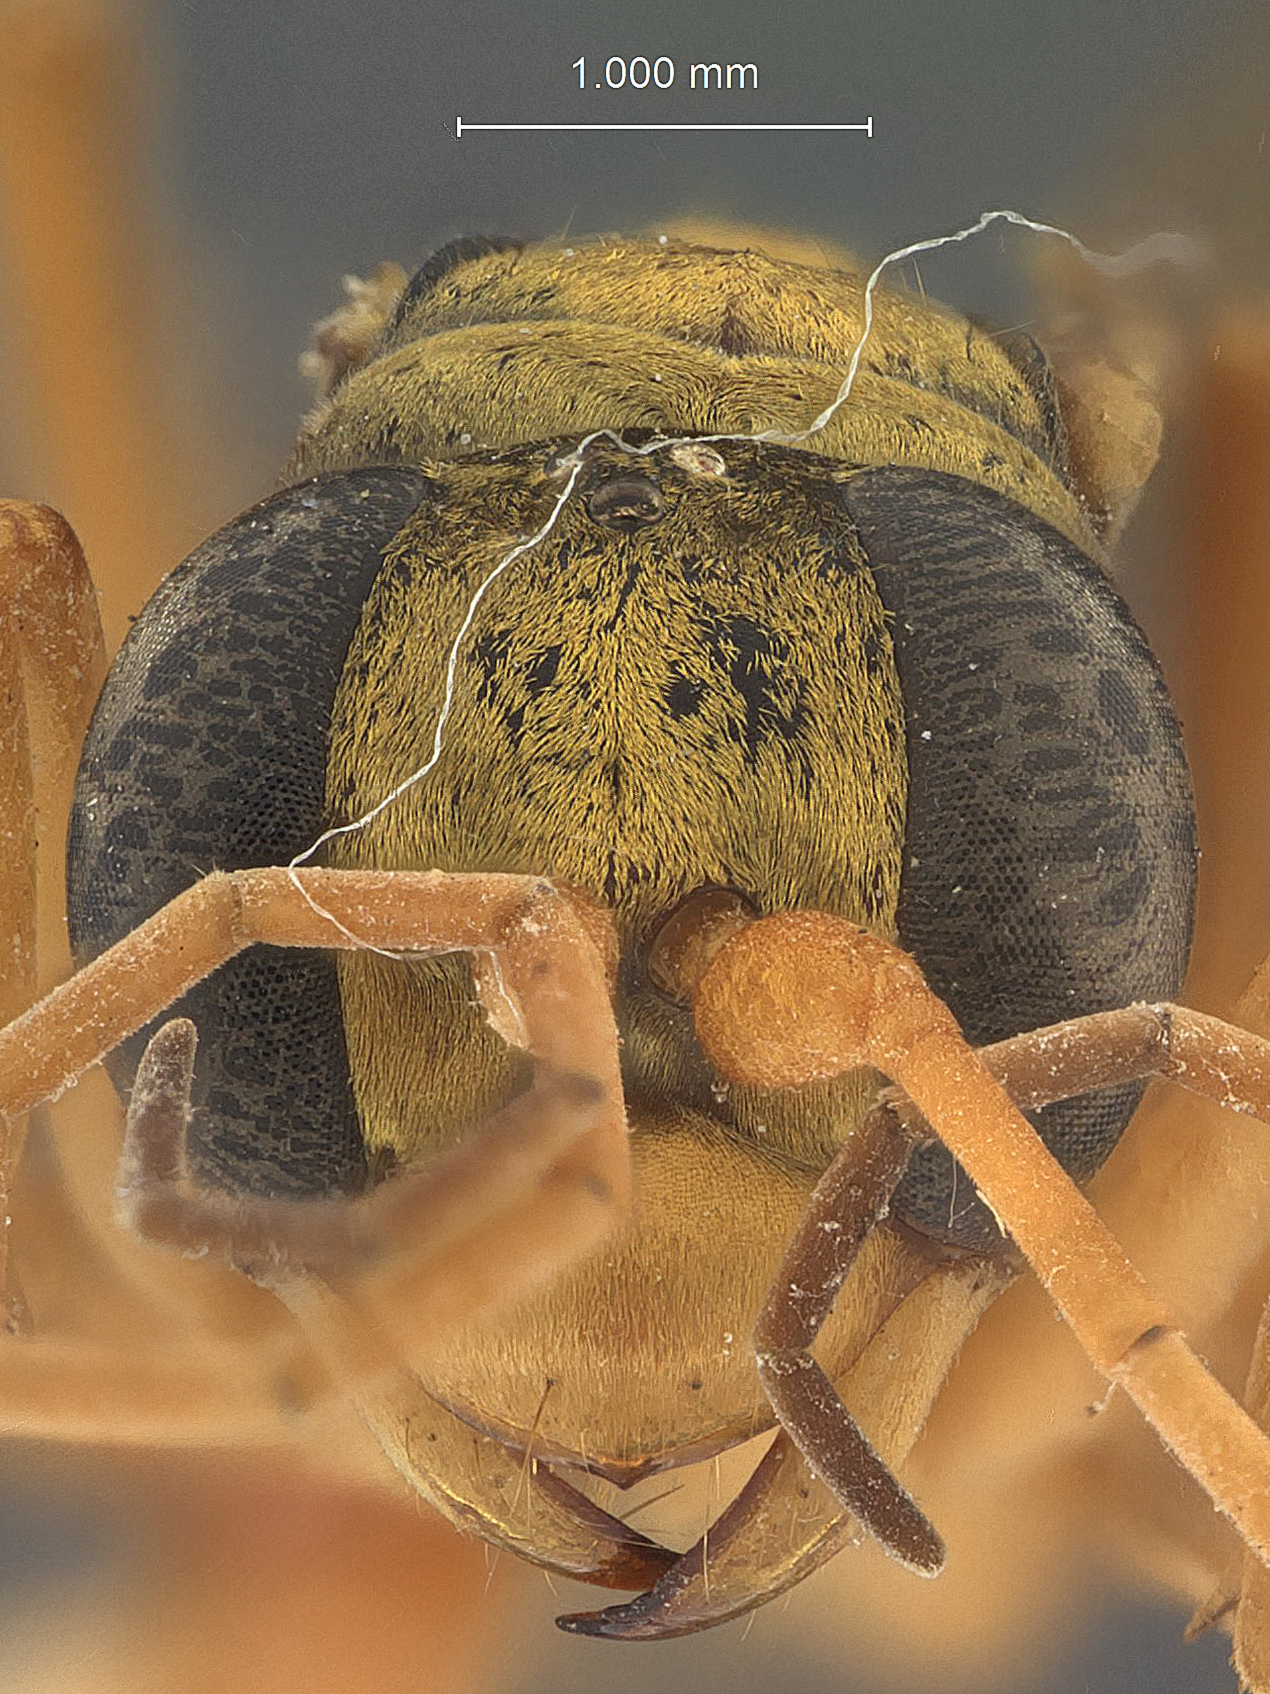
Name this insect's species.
Pseudagenia chrysosoma
